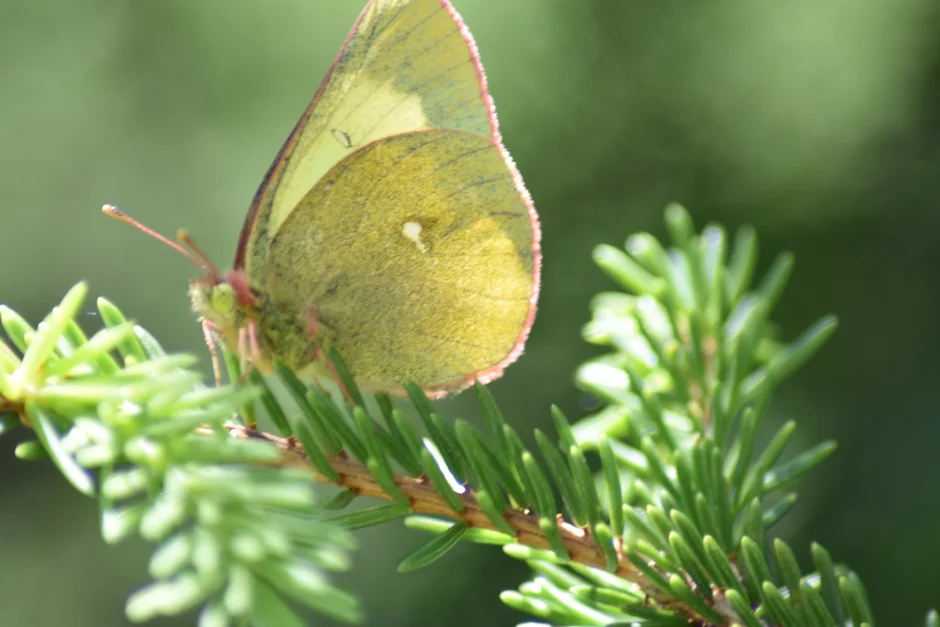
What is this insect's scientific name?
Colias palaeno
